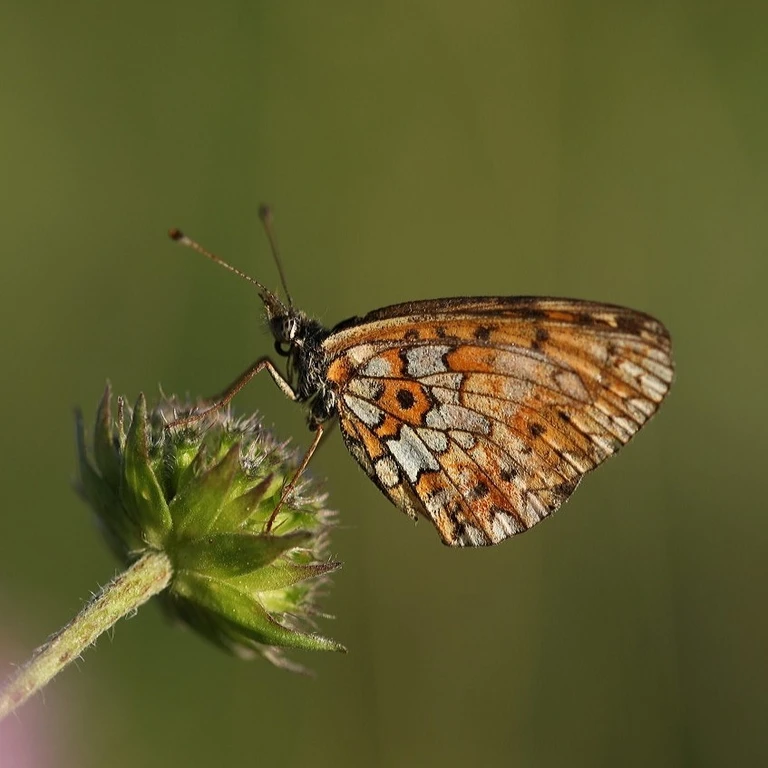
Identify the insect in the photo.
Boloria selene
